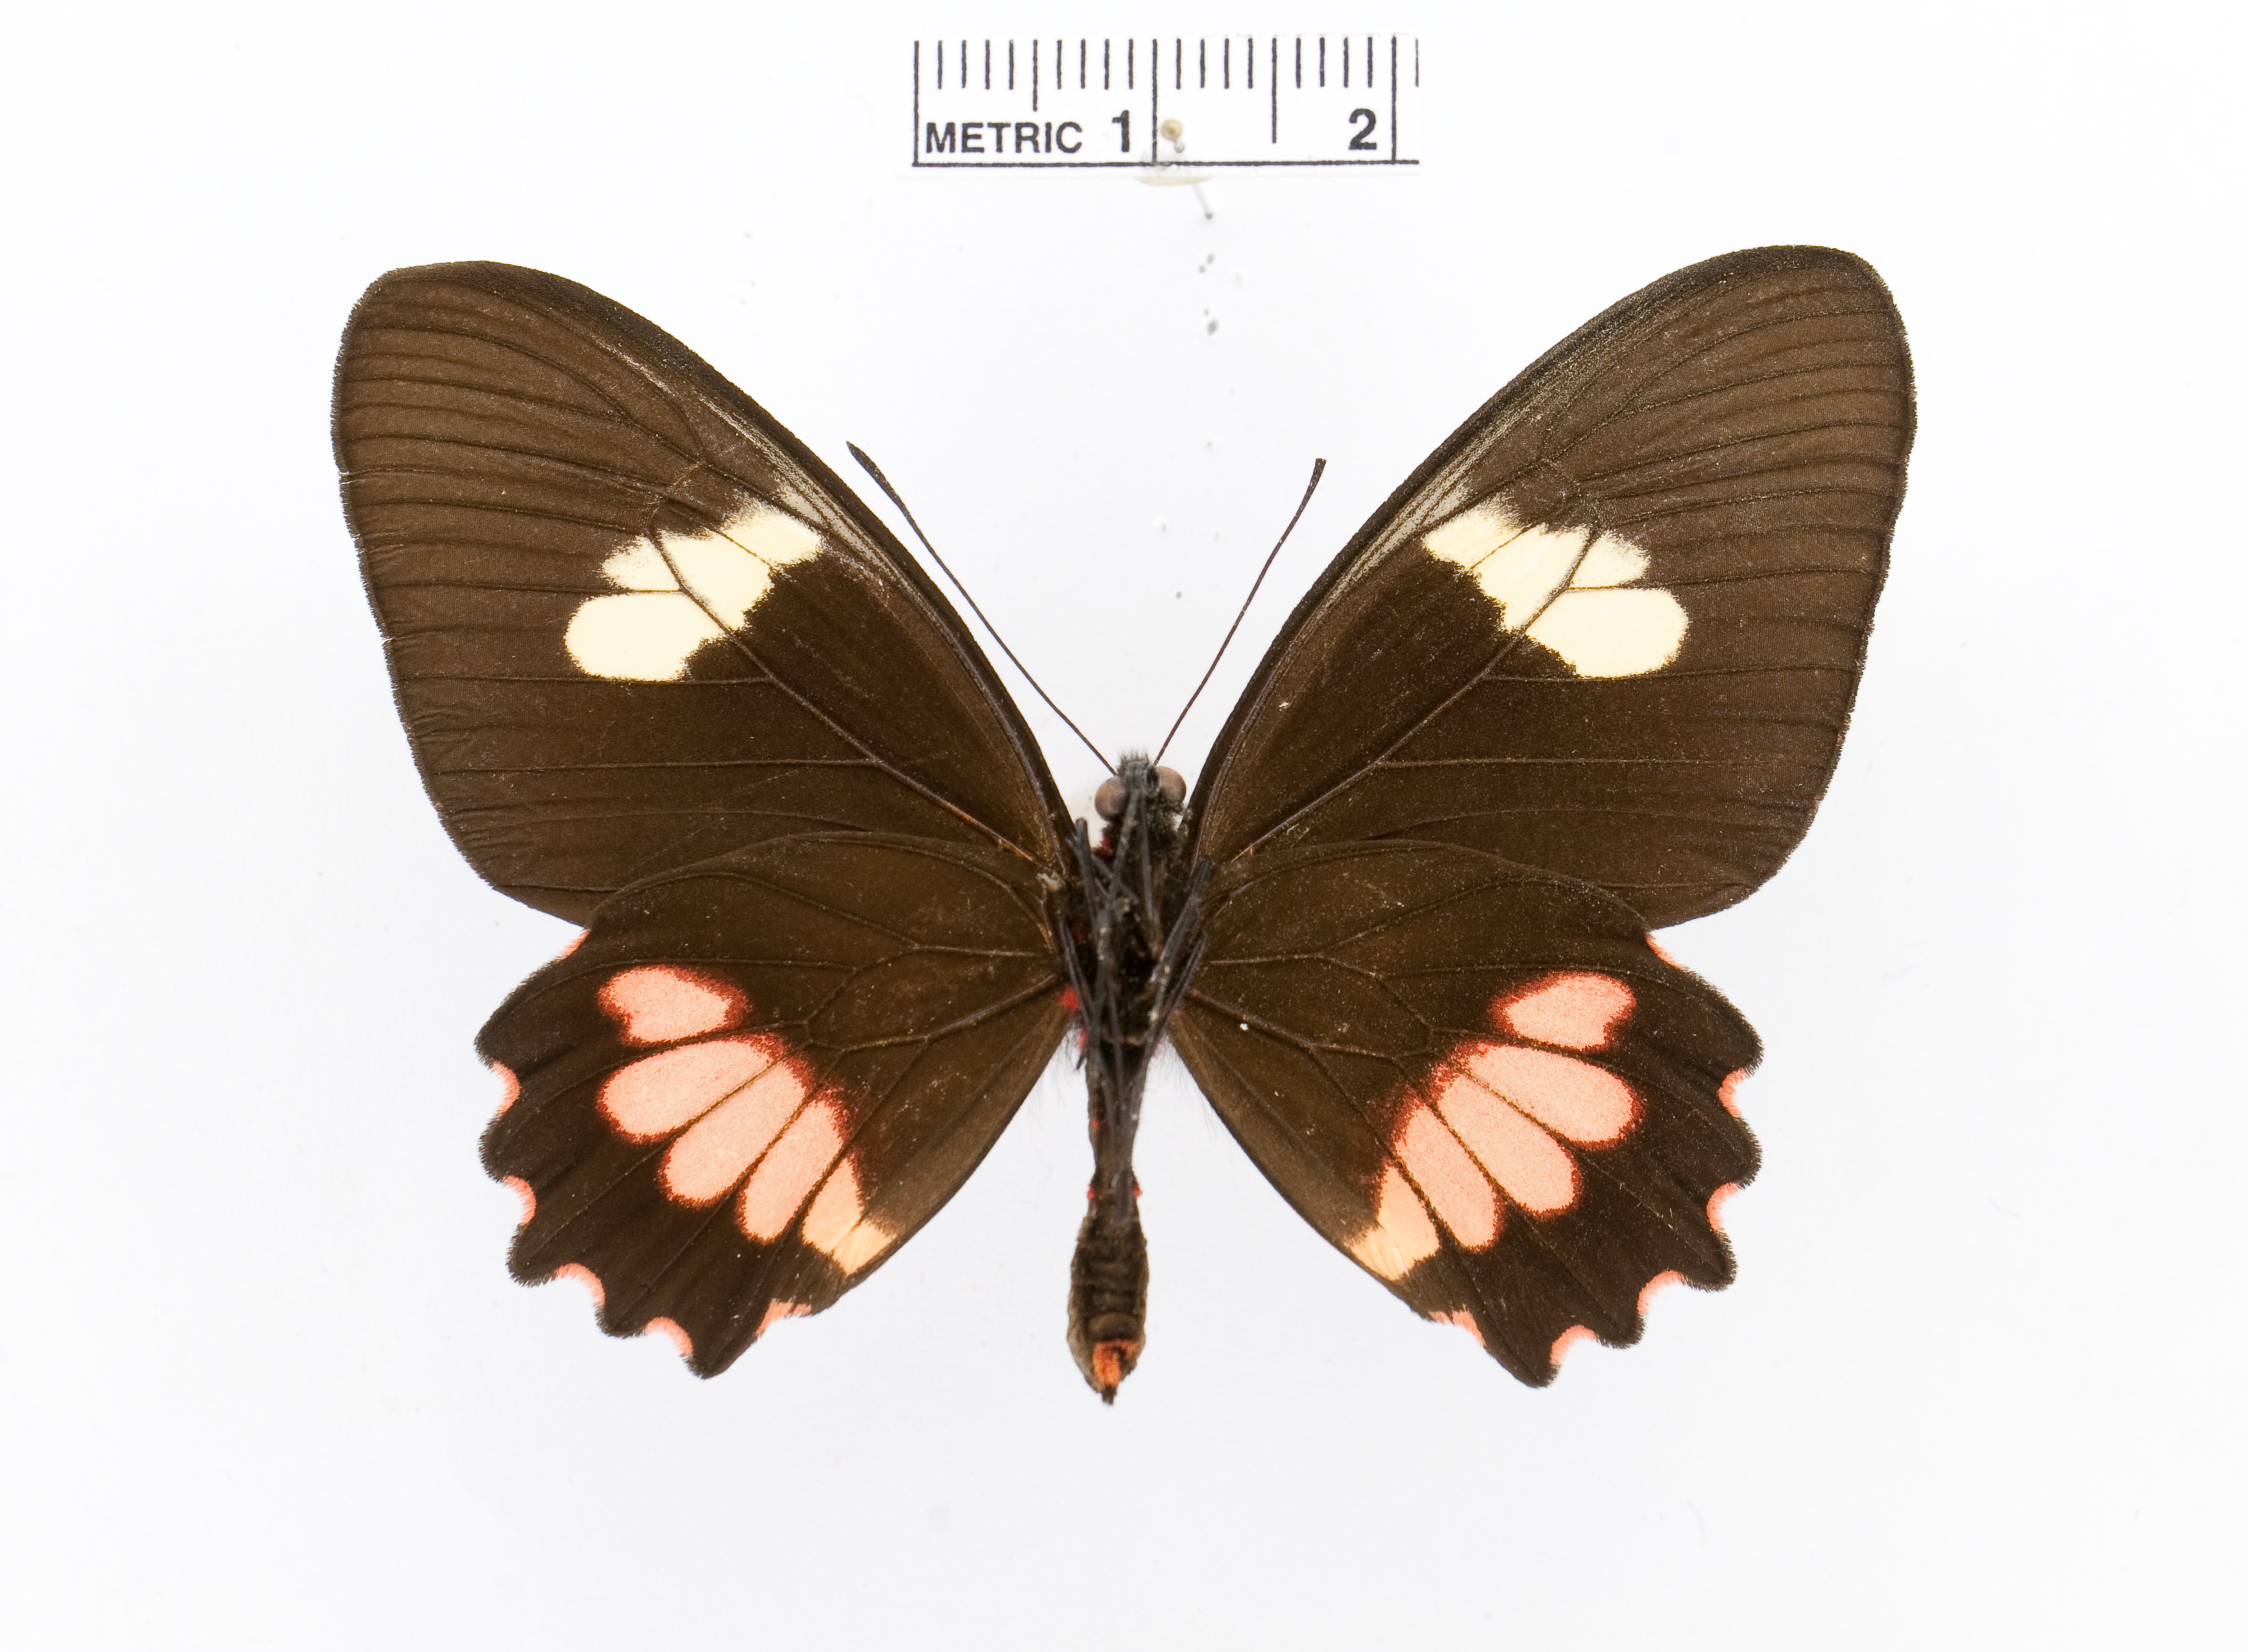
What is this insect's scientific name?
Parides eurimedes
